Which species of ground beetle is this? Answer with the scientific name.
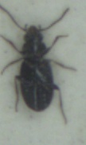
Bembidion minimum
